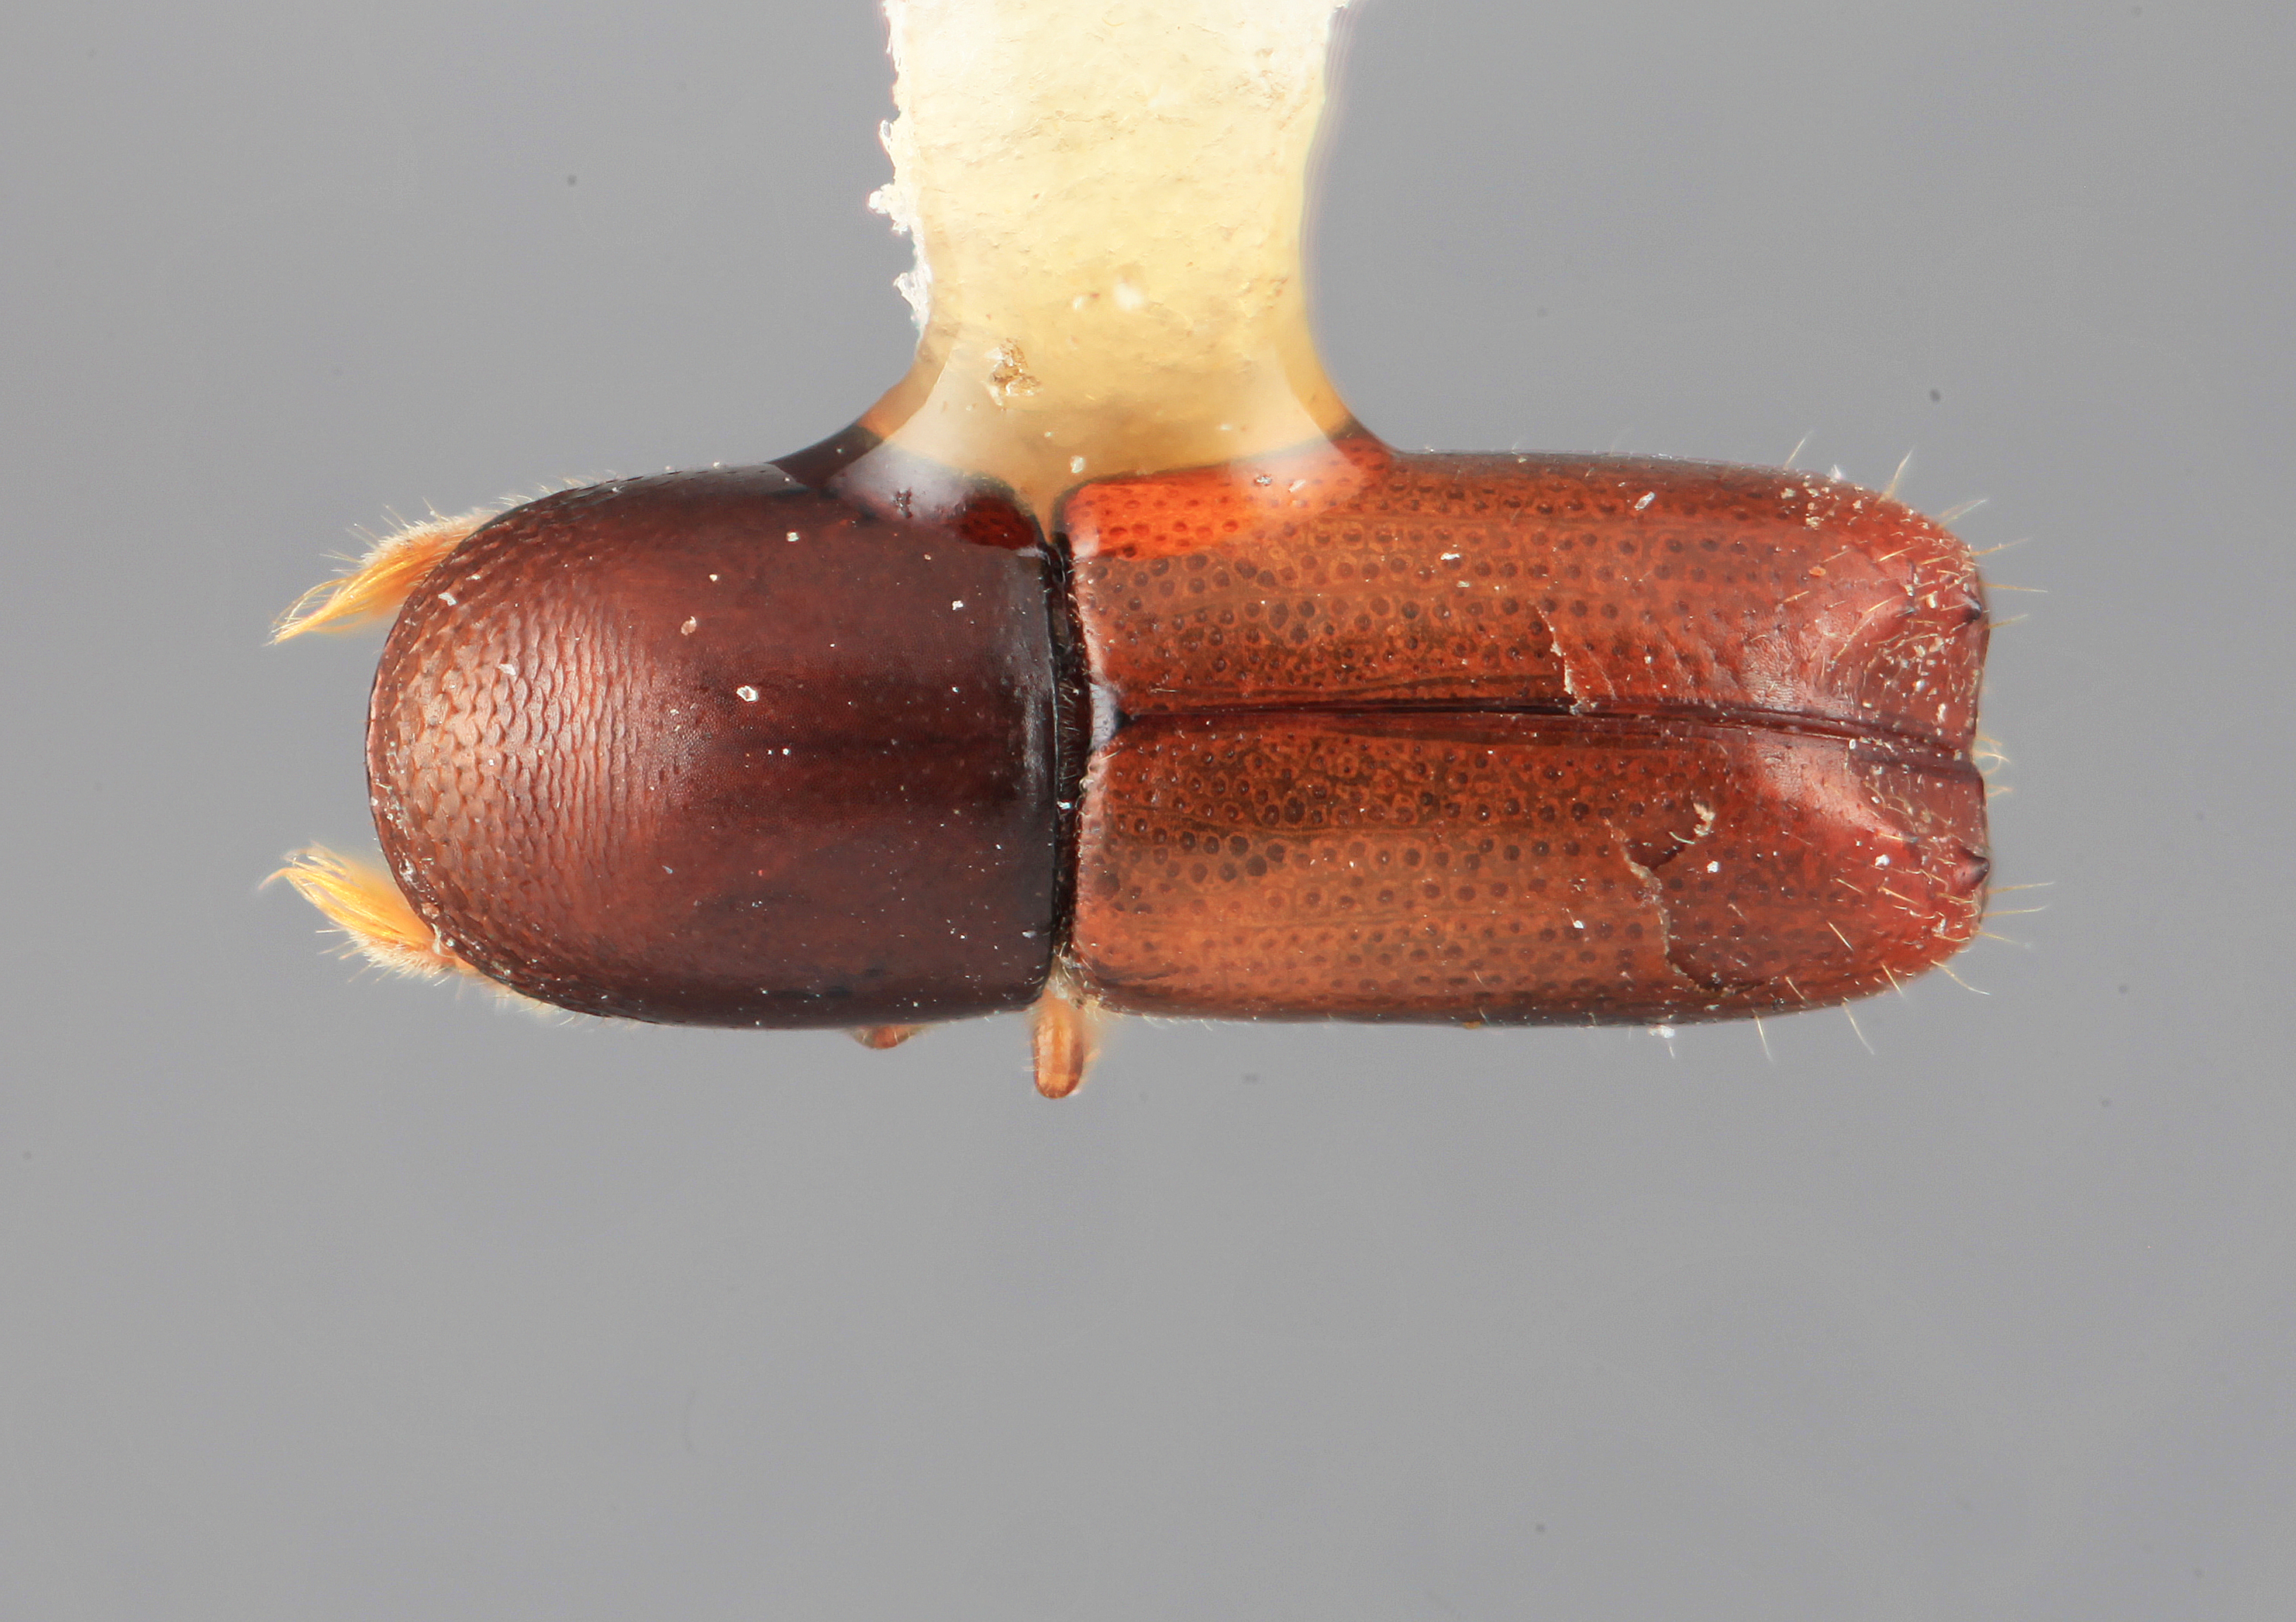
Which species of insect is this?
Monarthrum insignatum
